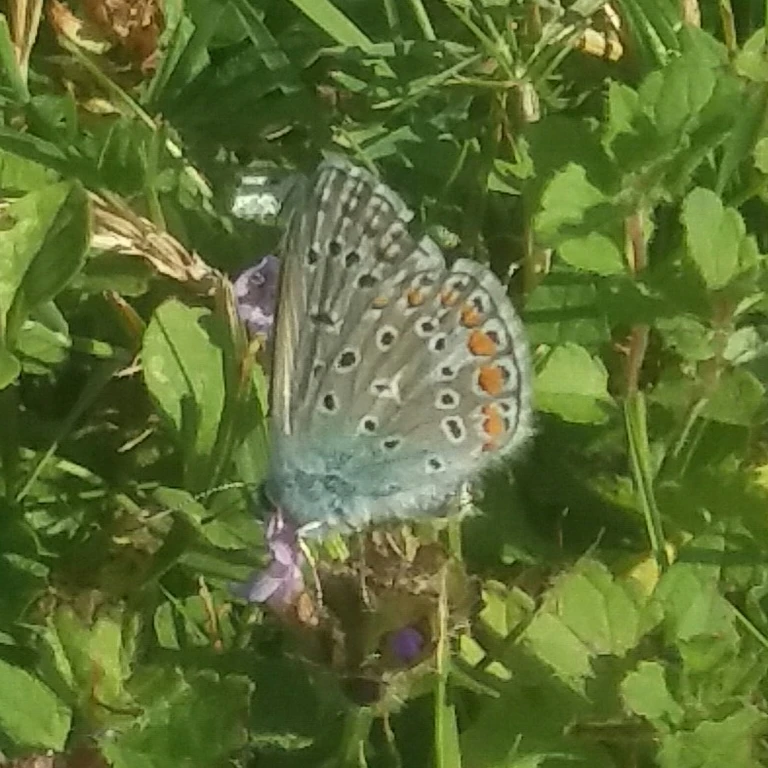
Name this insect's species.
Polyommatus icarus
